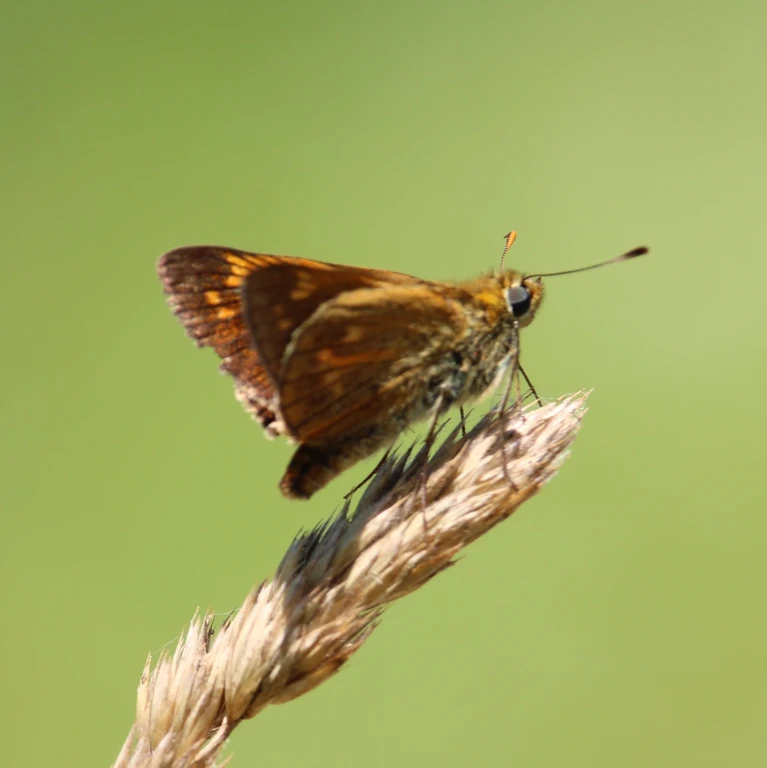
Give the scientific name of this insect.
Ochlodes sylvanus (also Ochlodes venata)
